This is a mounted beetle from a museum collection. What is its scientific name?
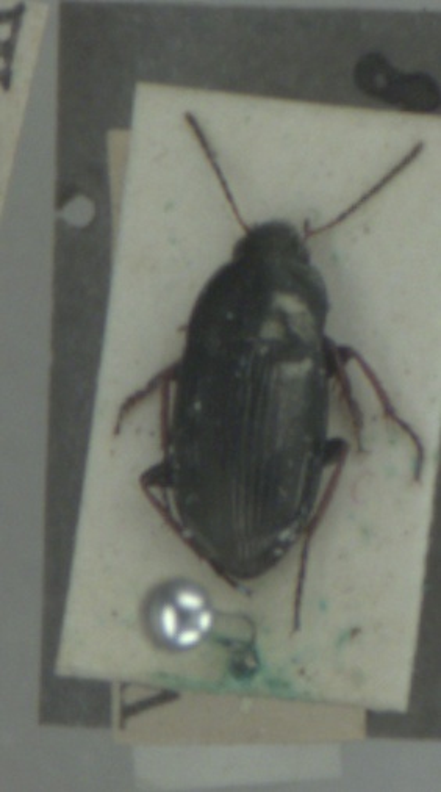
Amara plebeja
